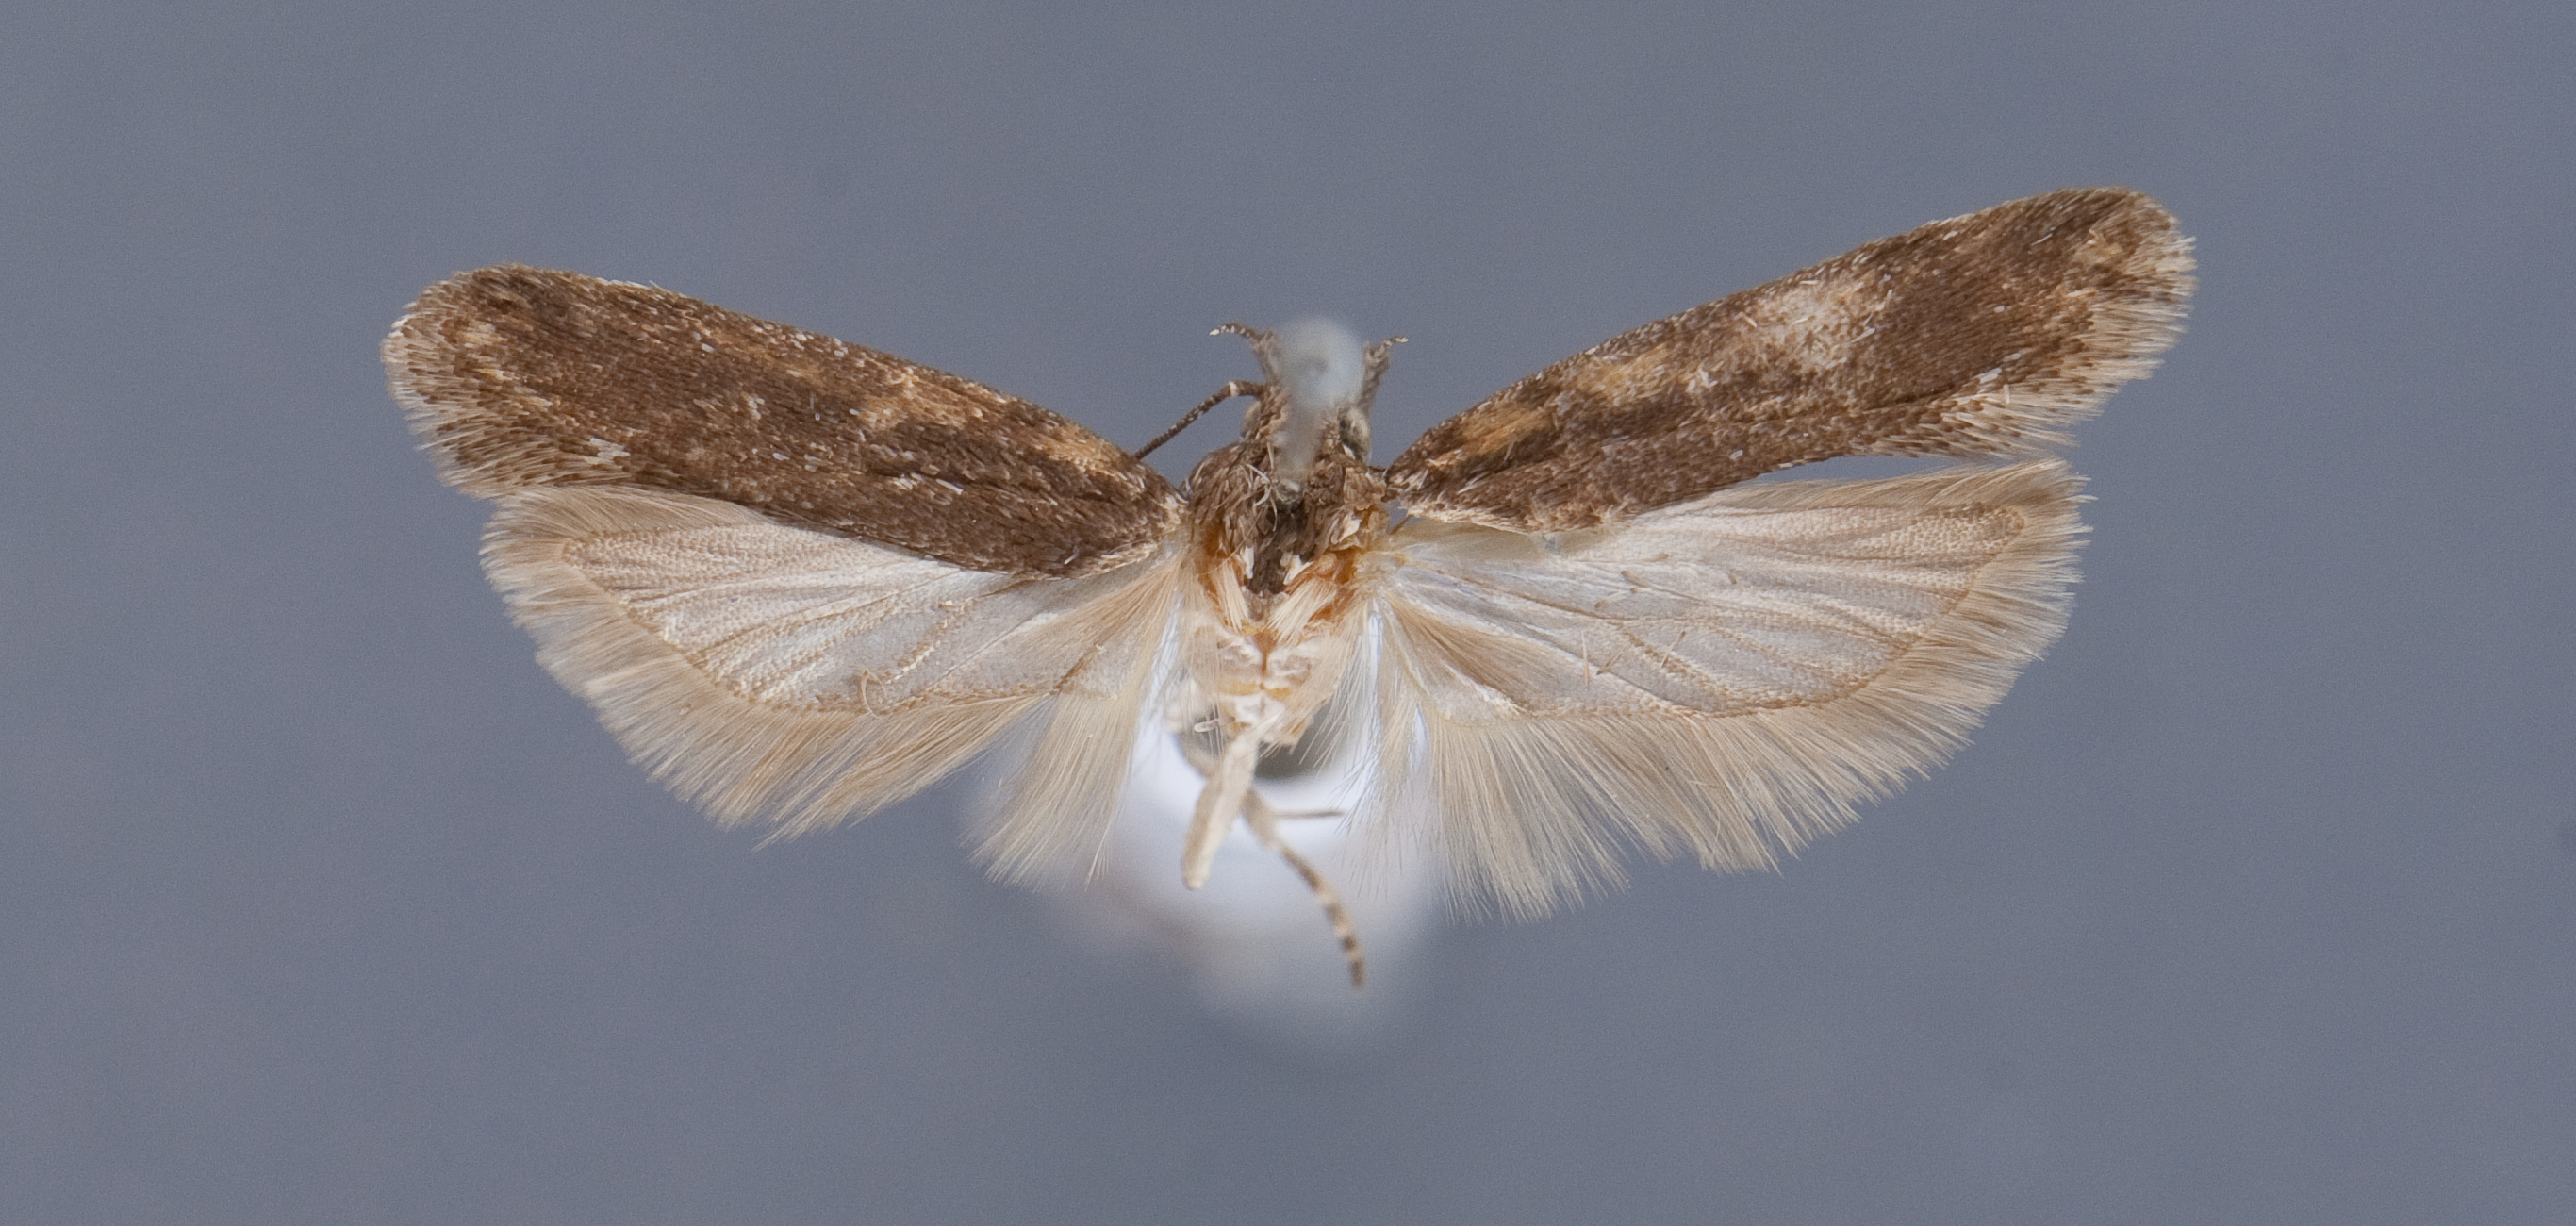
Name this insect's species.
Gelechia biminimaculella (also Filatima biminimaculella)
